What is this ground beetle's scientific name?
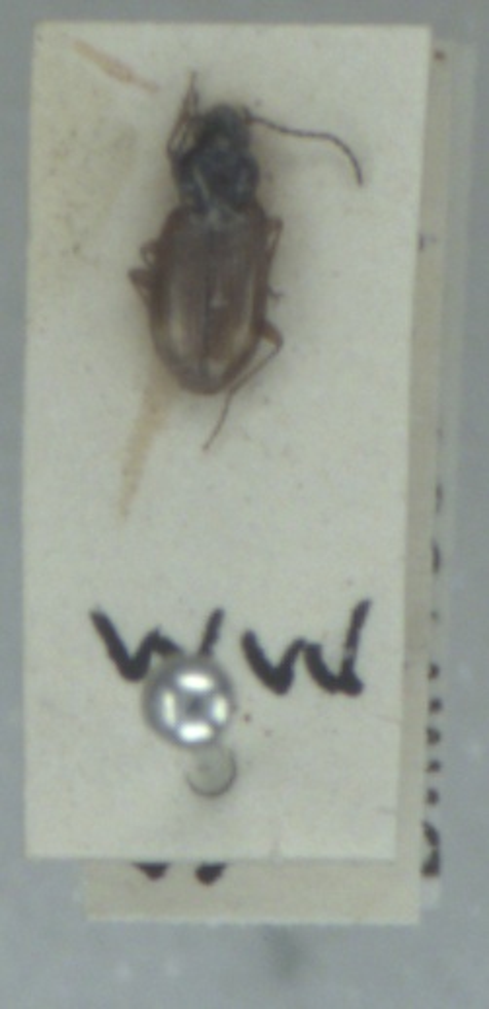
Bembidion biguttatum
